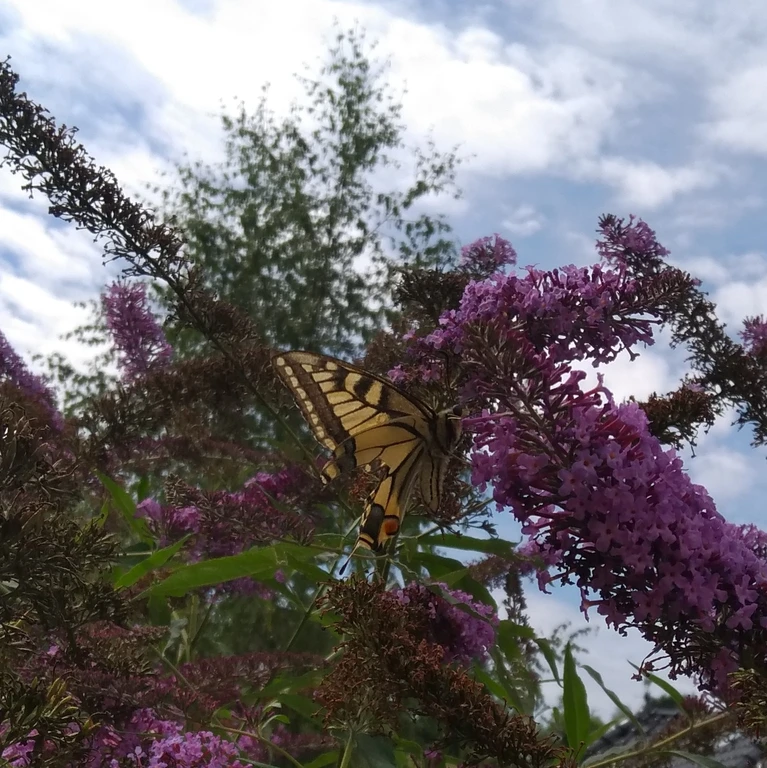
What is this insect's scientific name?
Papilio machaon
